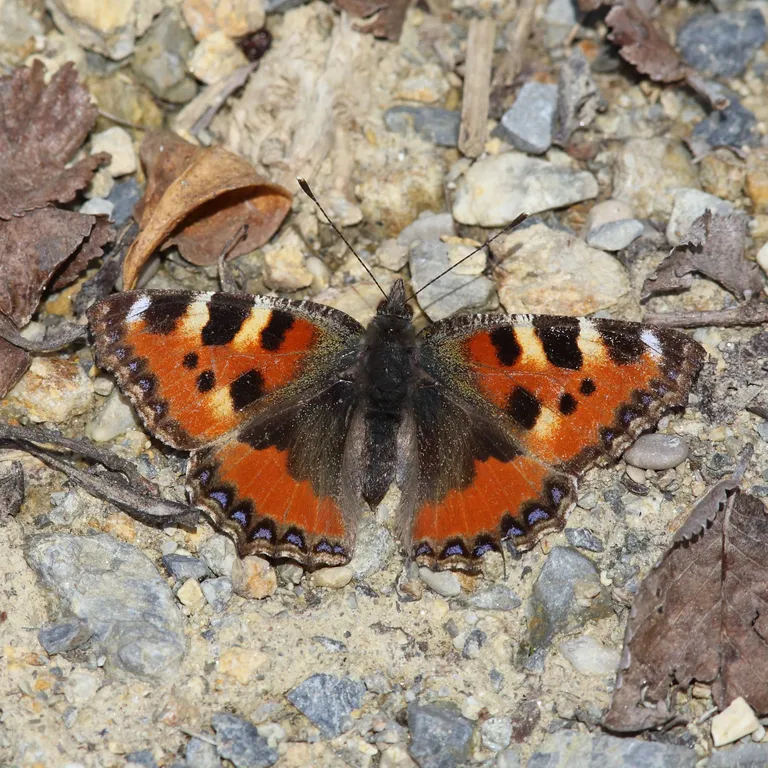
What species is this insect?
Aglais urticae
